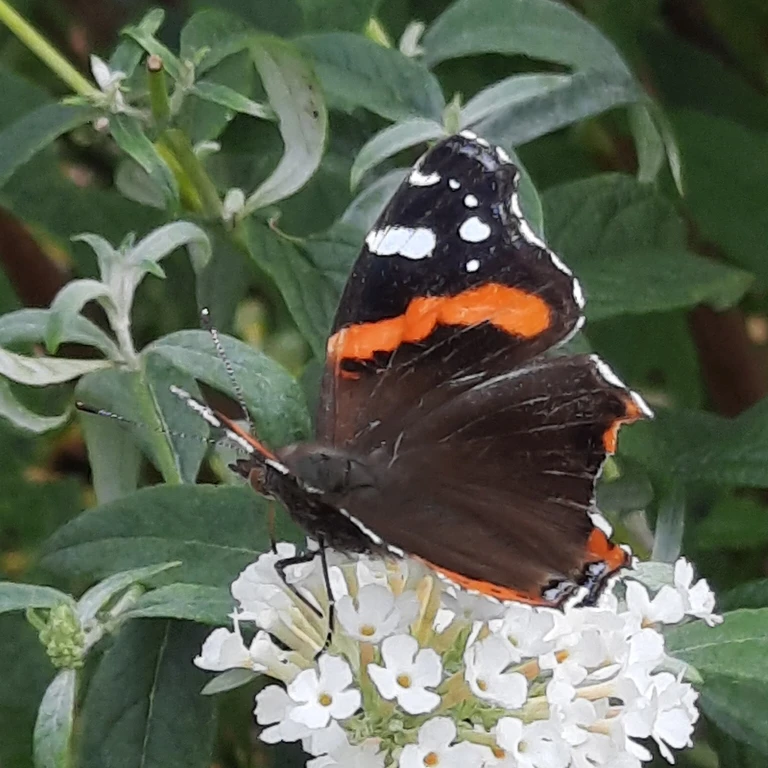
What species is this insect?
Vanessa atalanta
